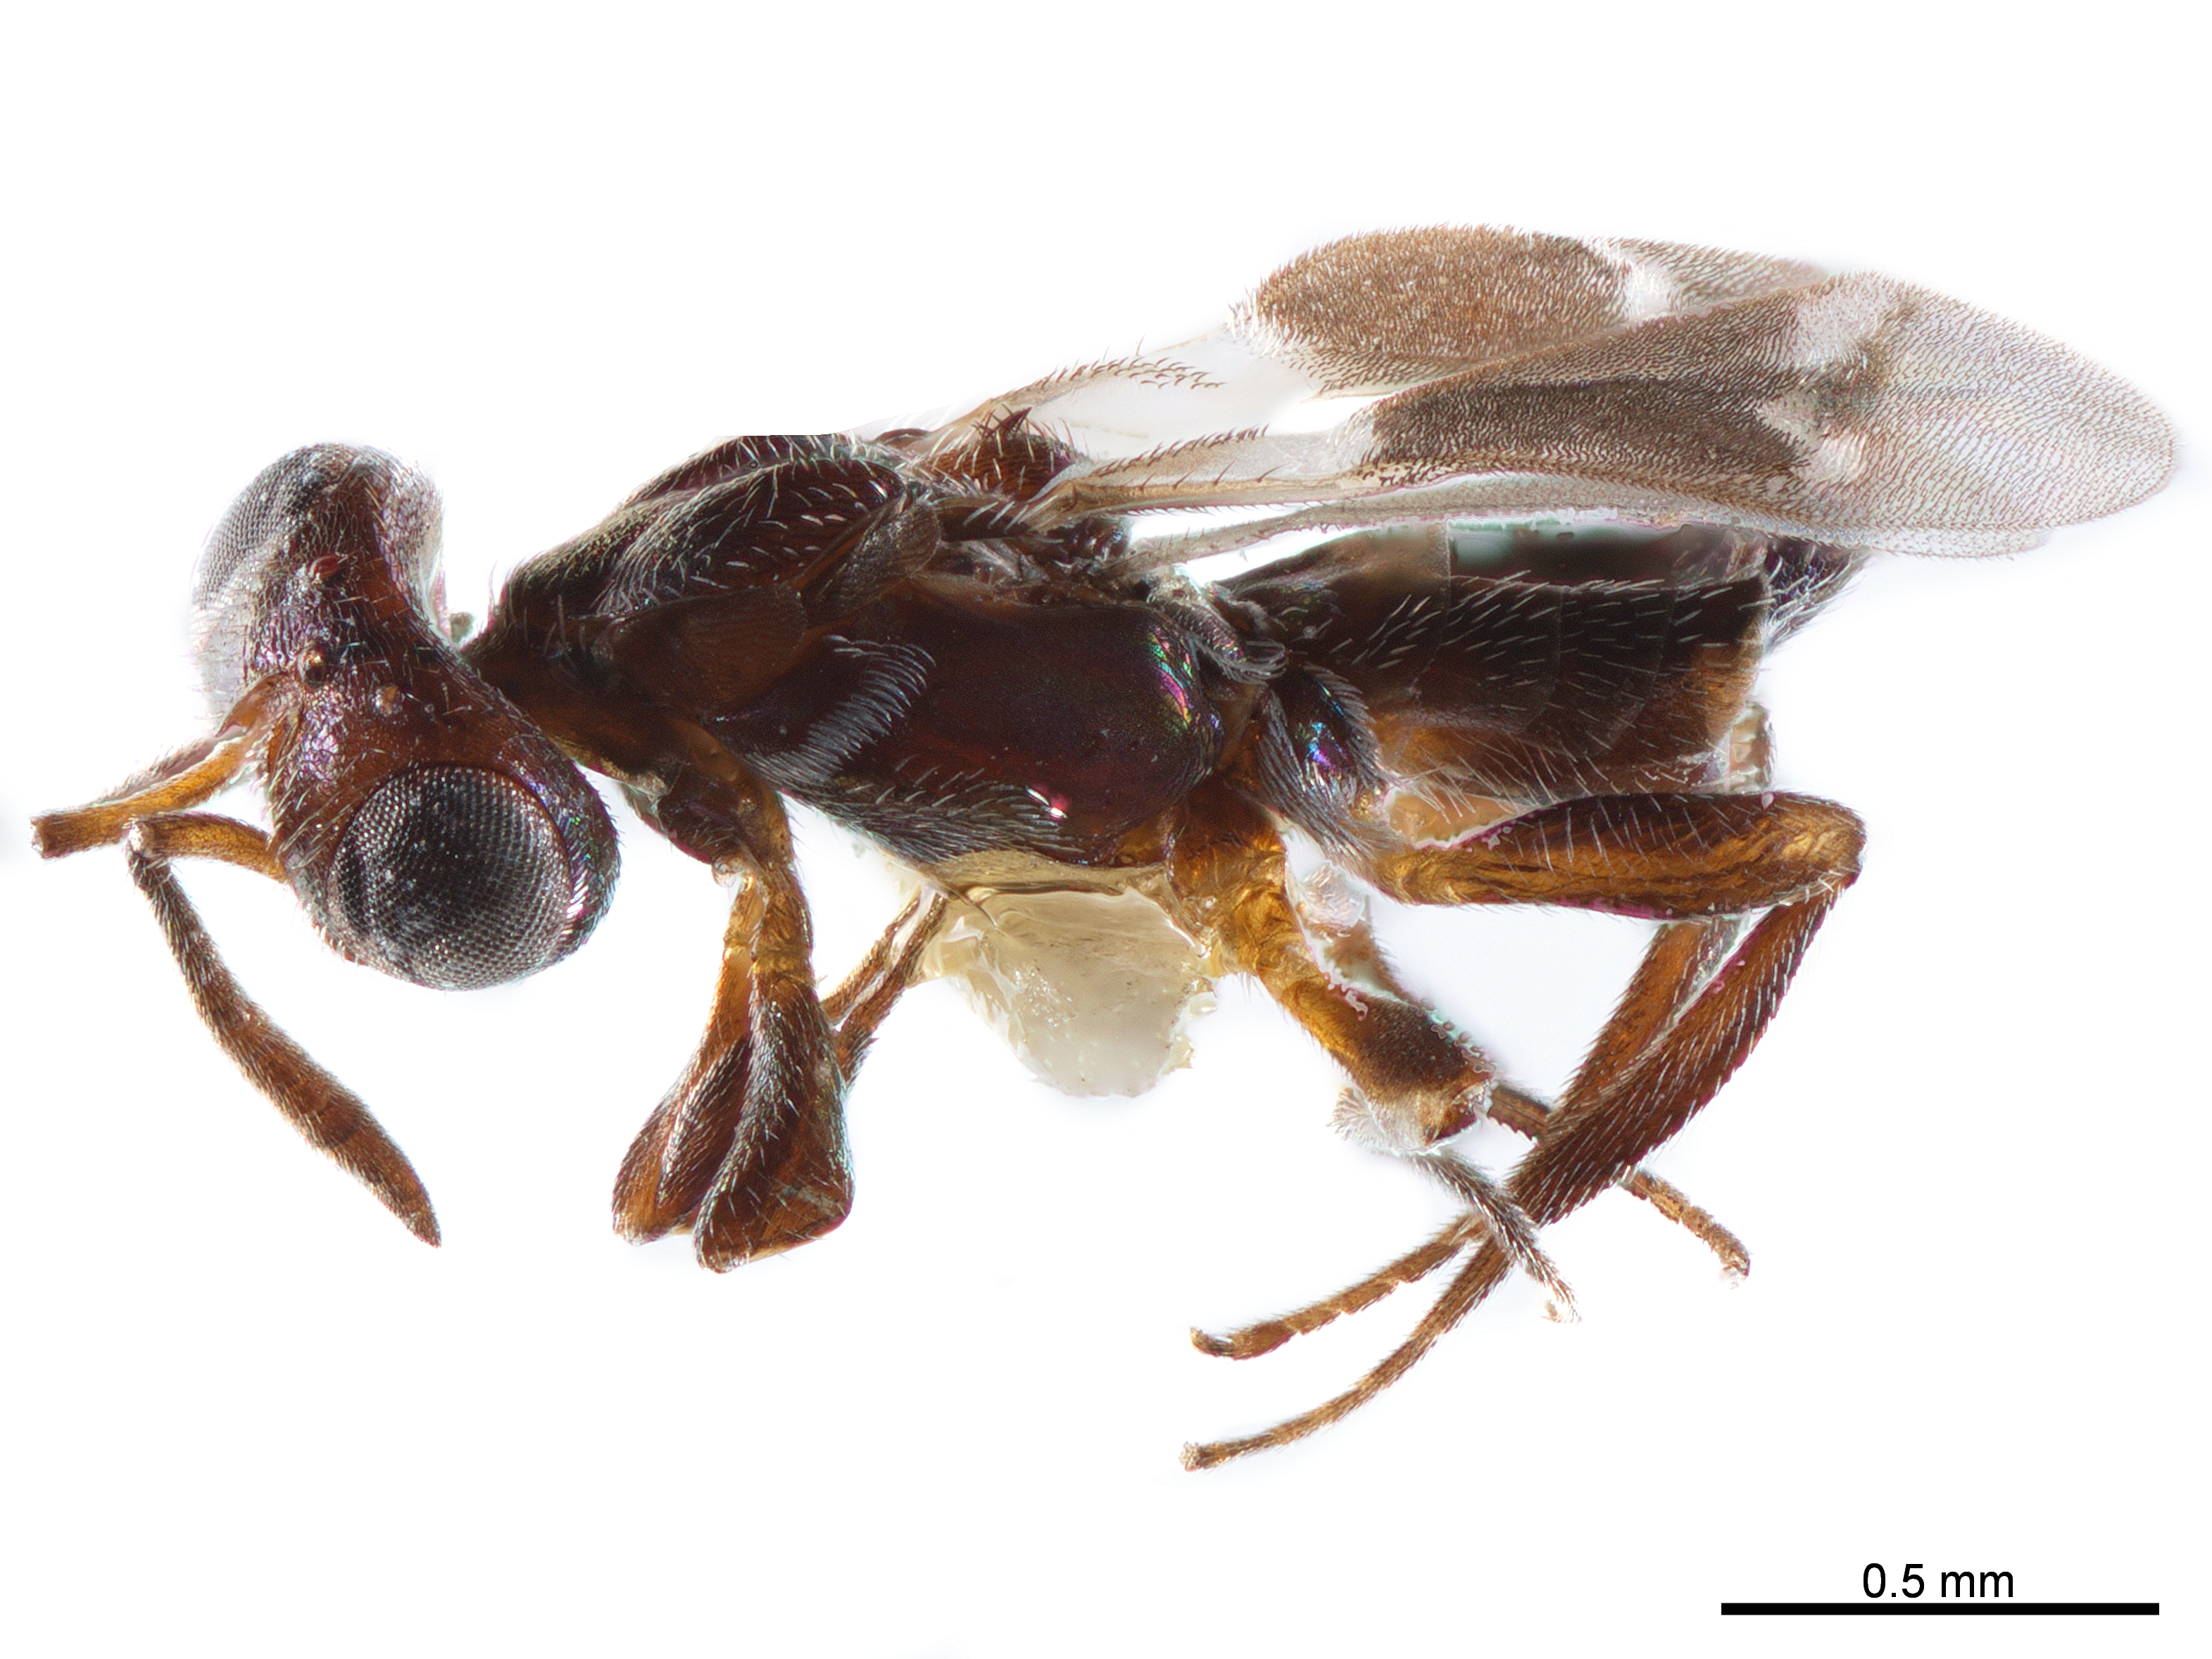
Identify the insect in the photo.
Lecaniobius capitatus
